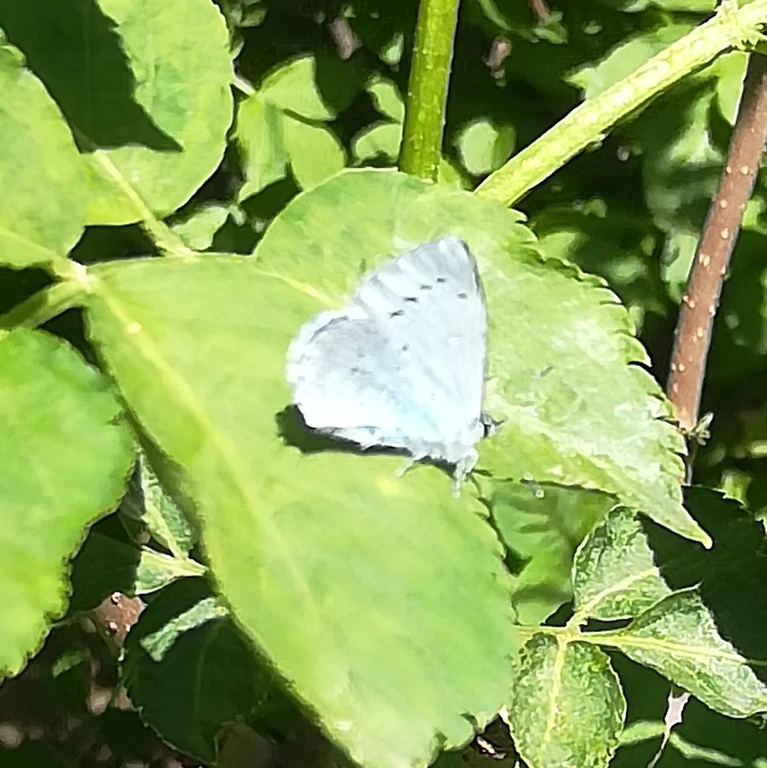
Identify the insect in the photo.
Celastrina argiolus
